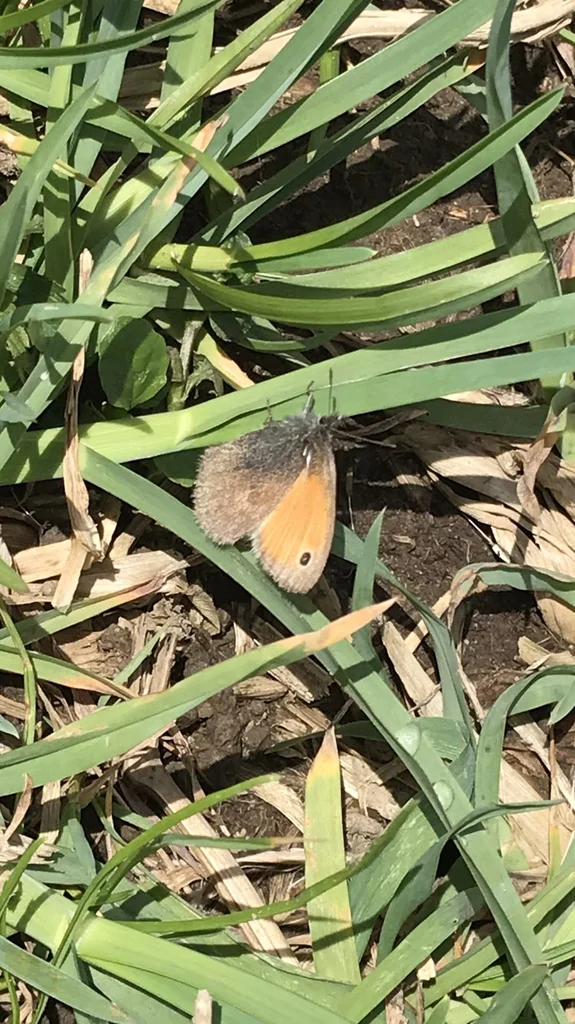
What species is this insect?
Coenonympha pamphilus
